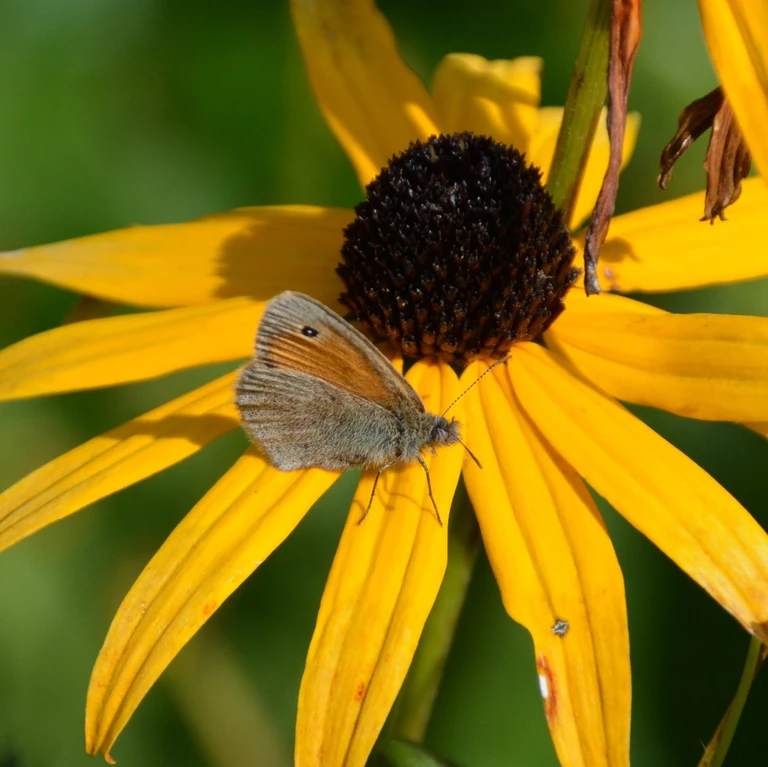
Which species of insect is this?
Coenonympha pamphilus
